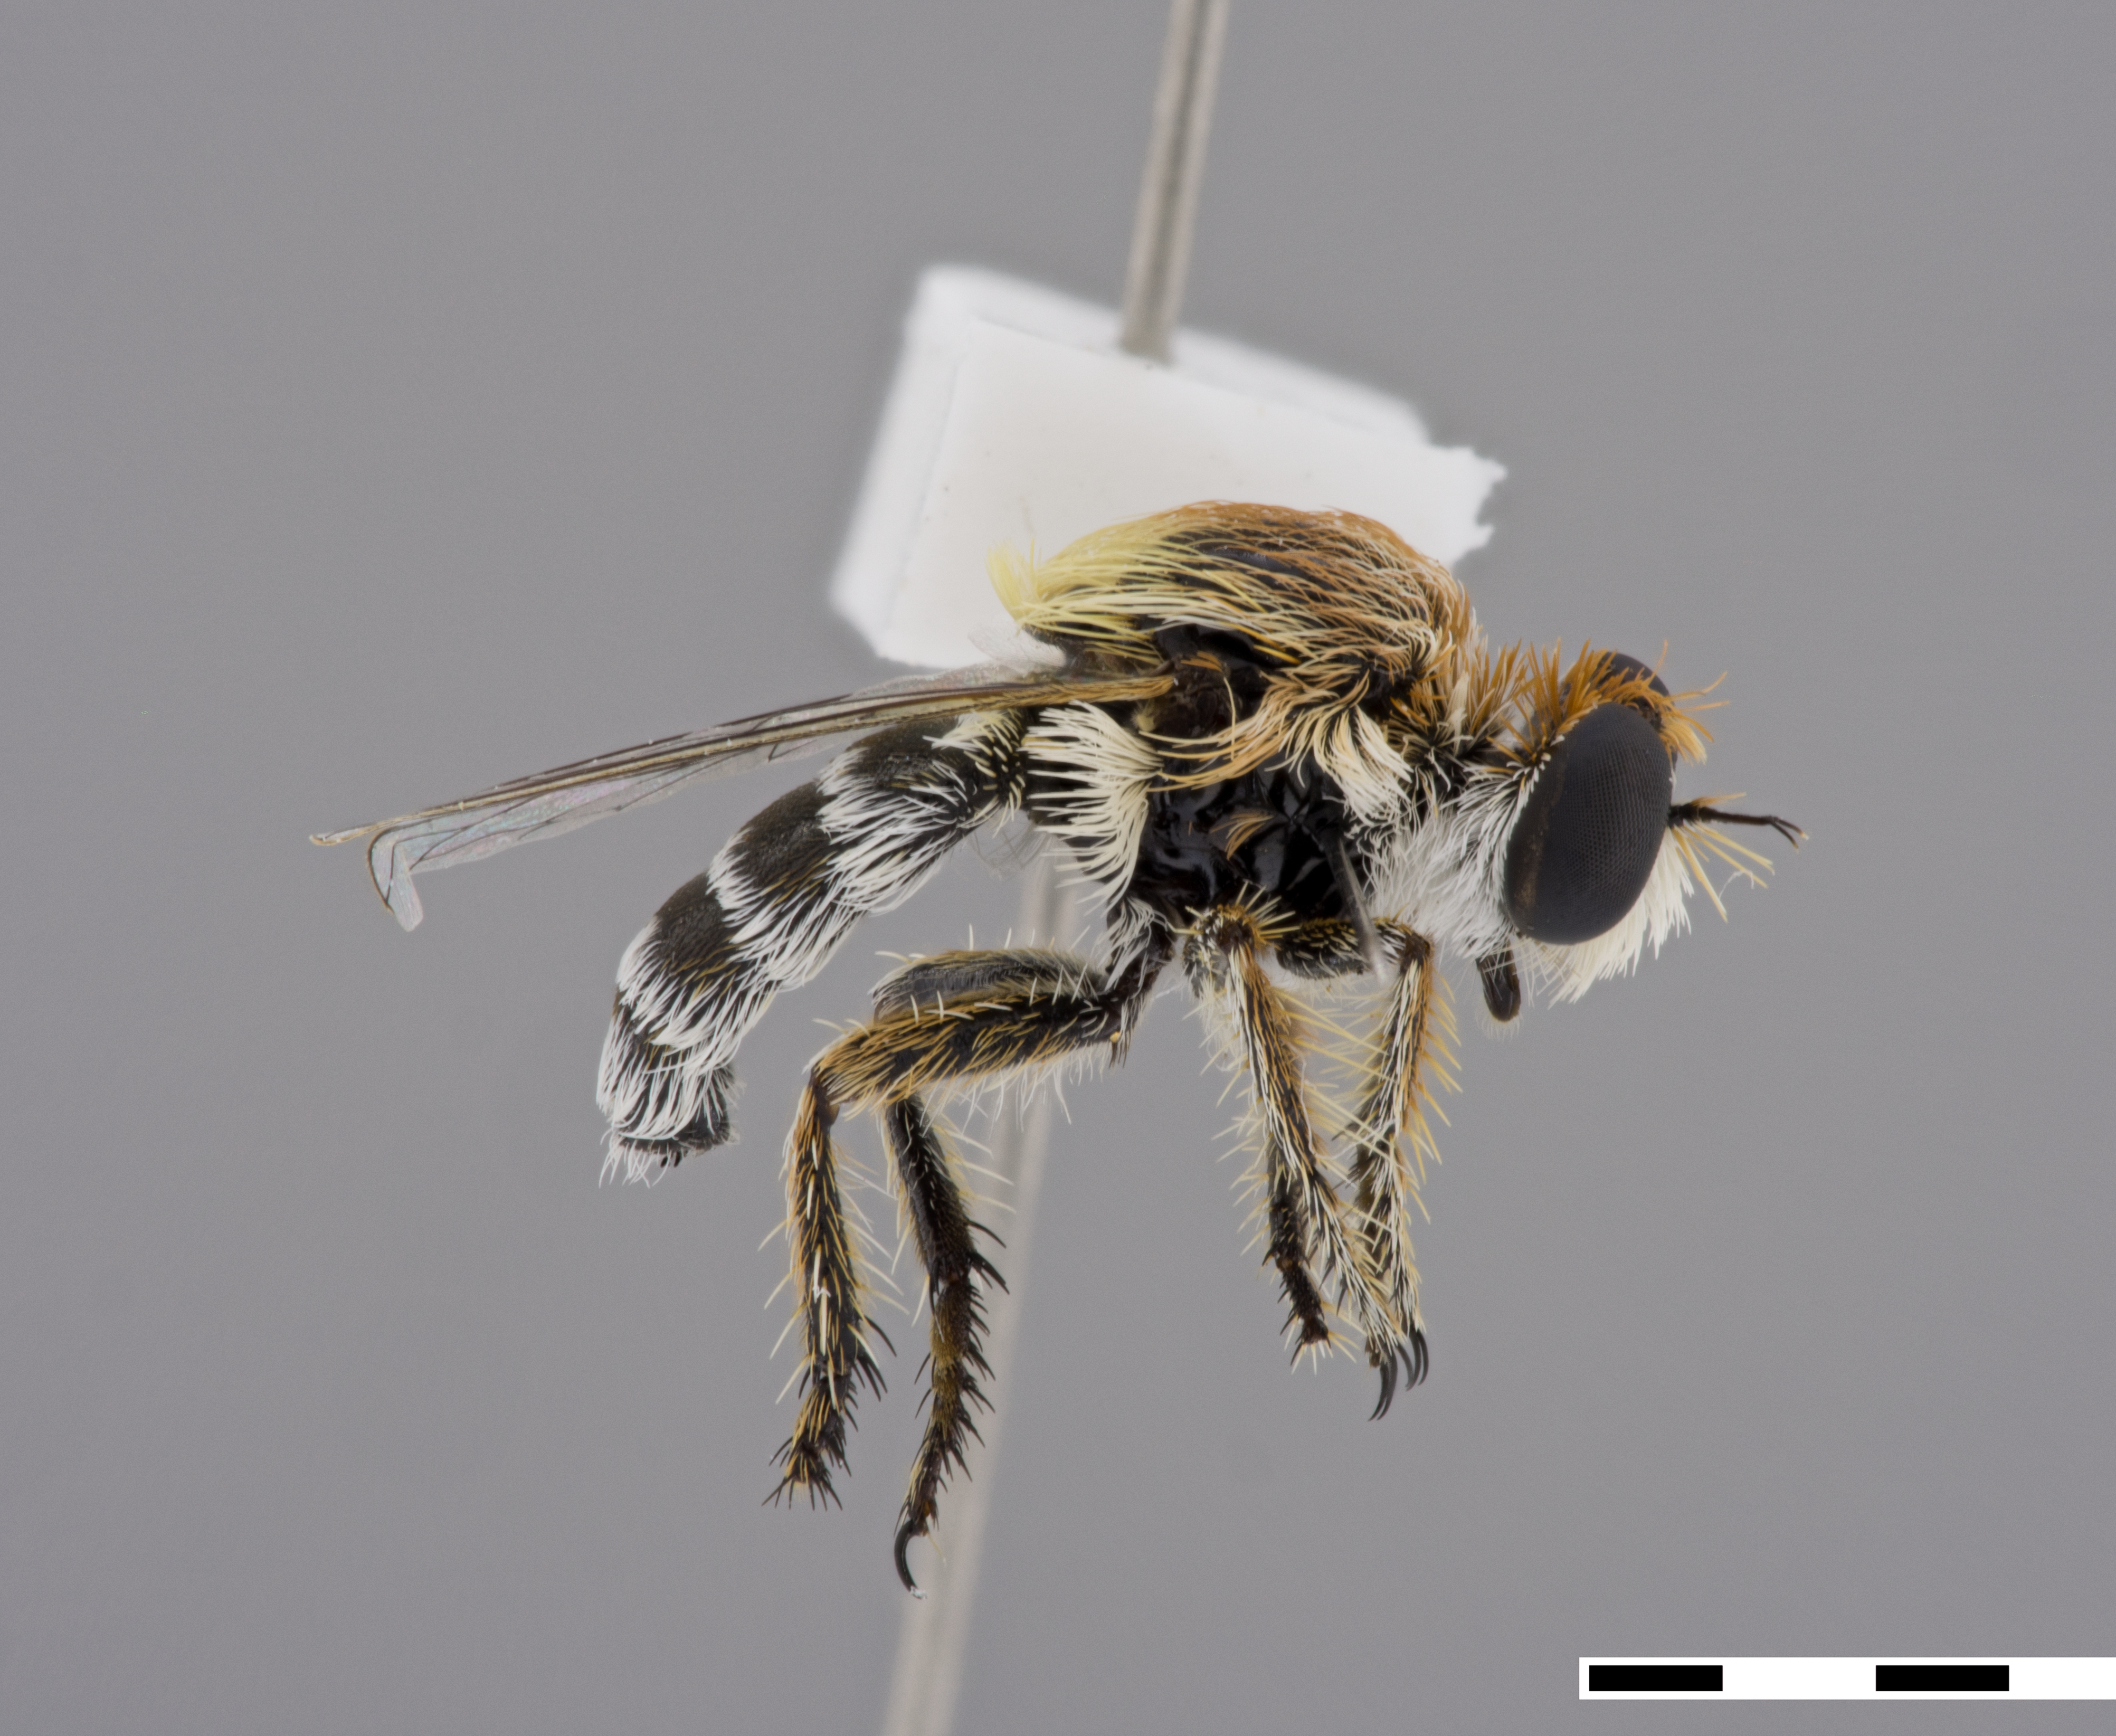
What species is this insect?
Sisyrnodytes subater
